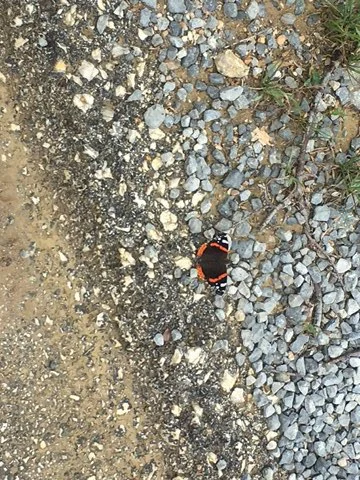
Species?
Vanessa atalanta
